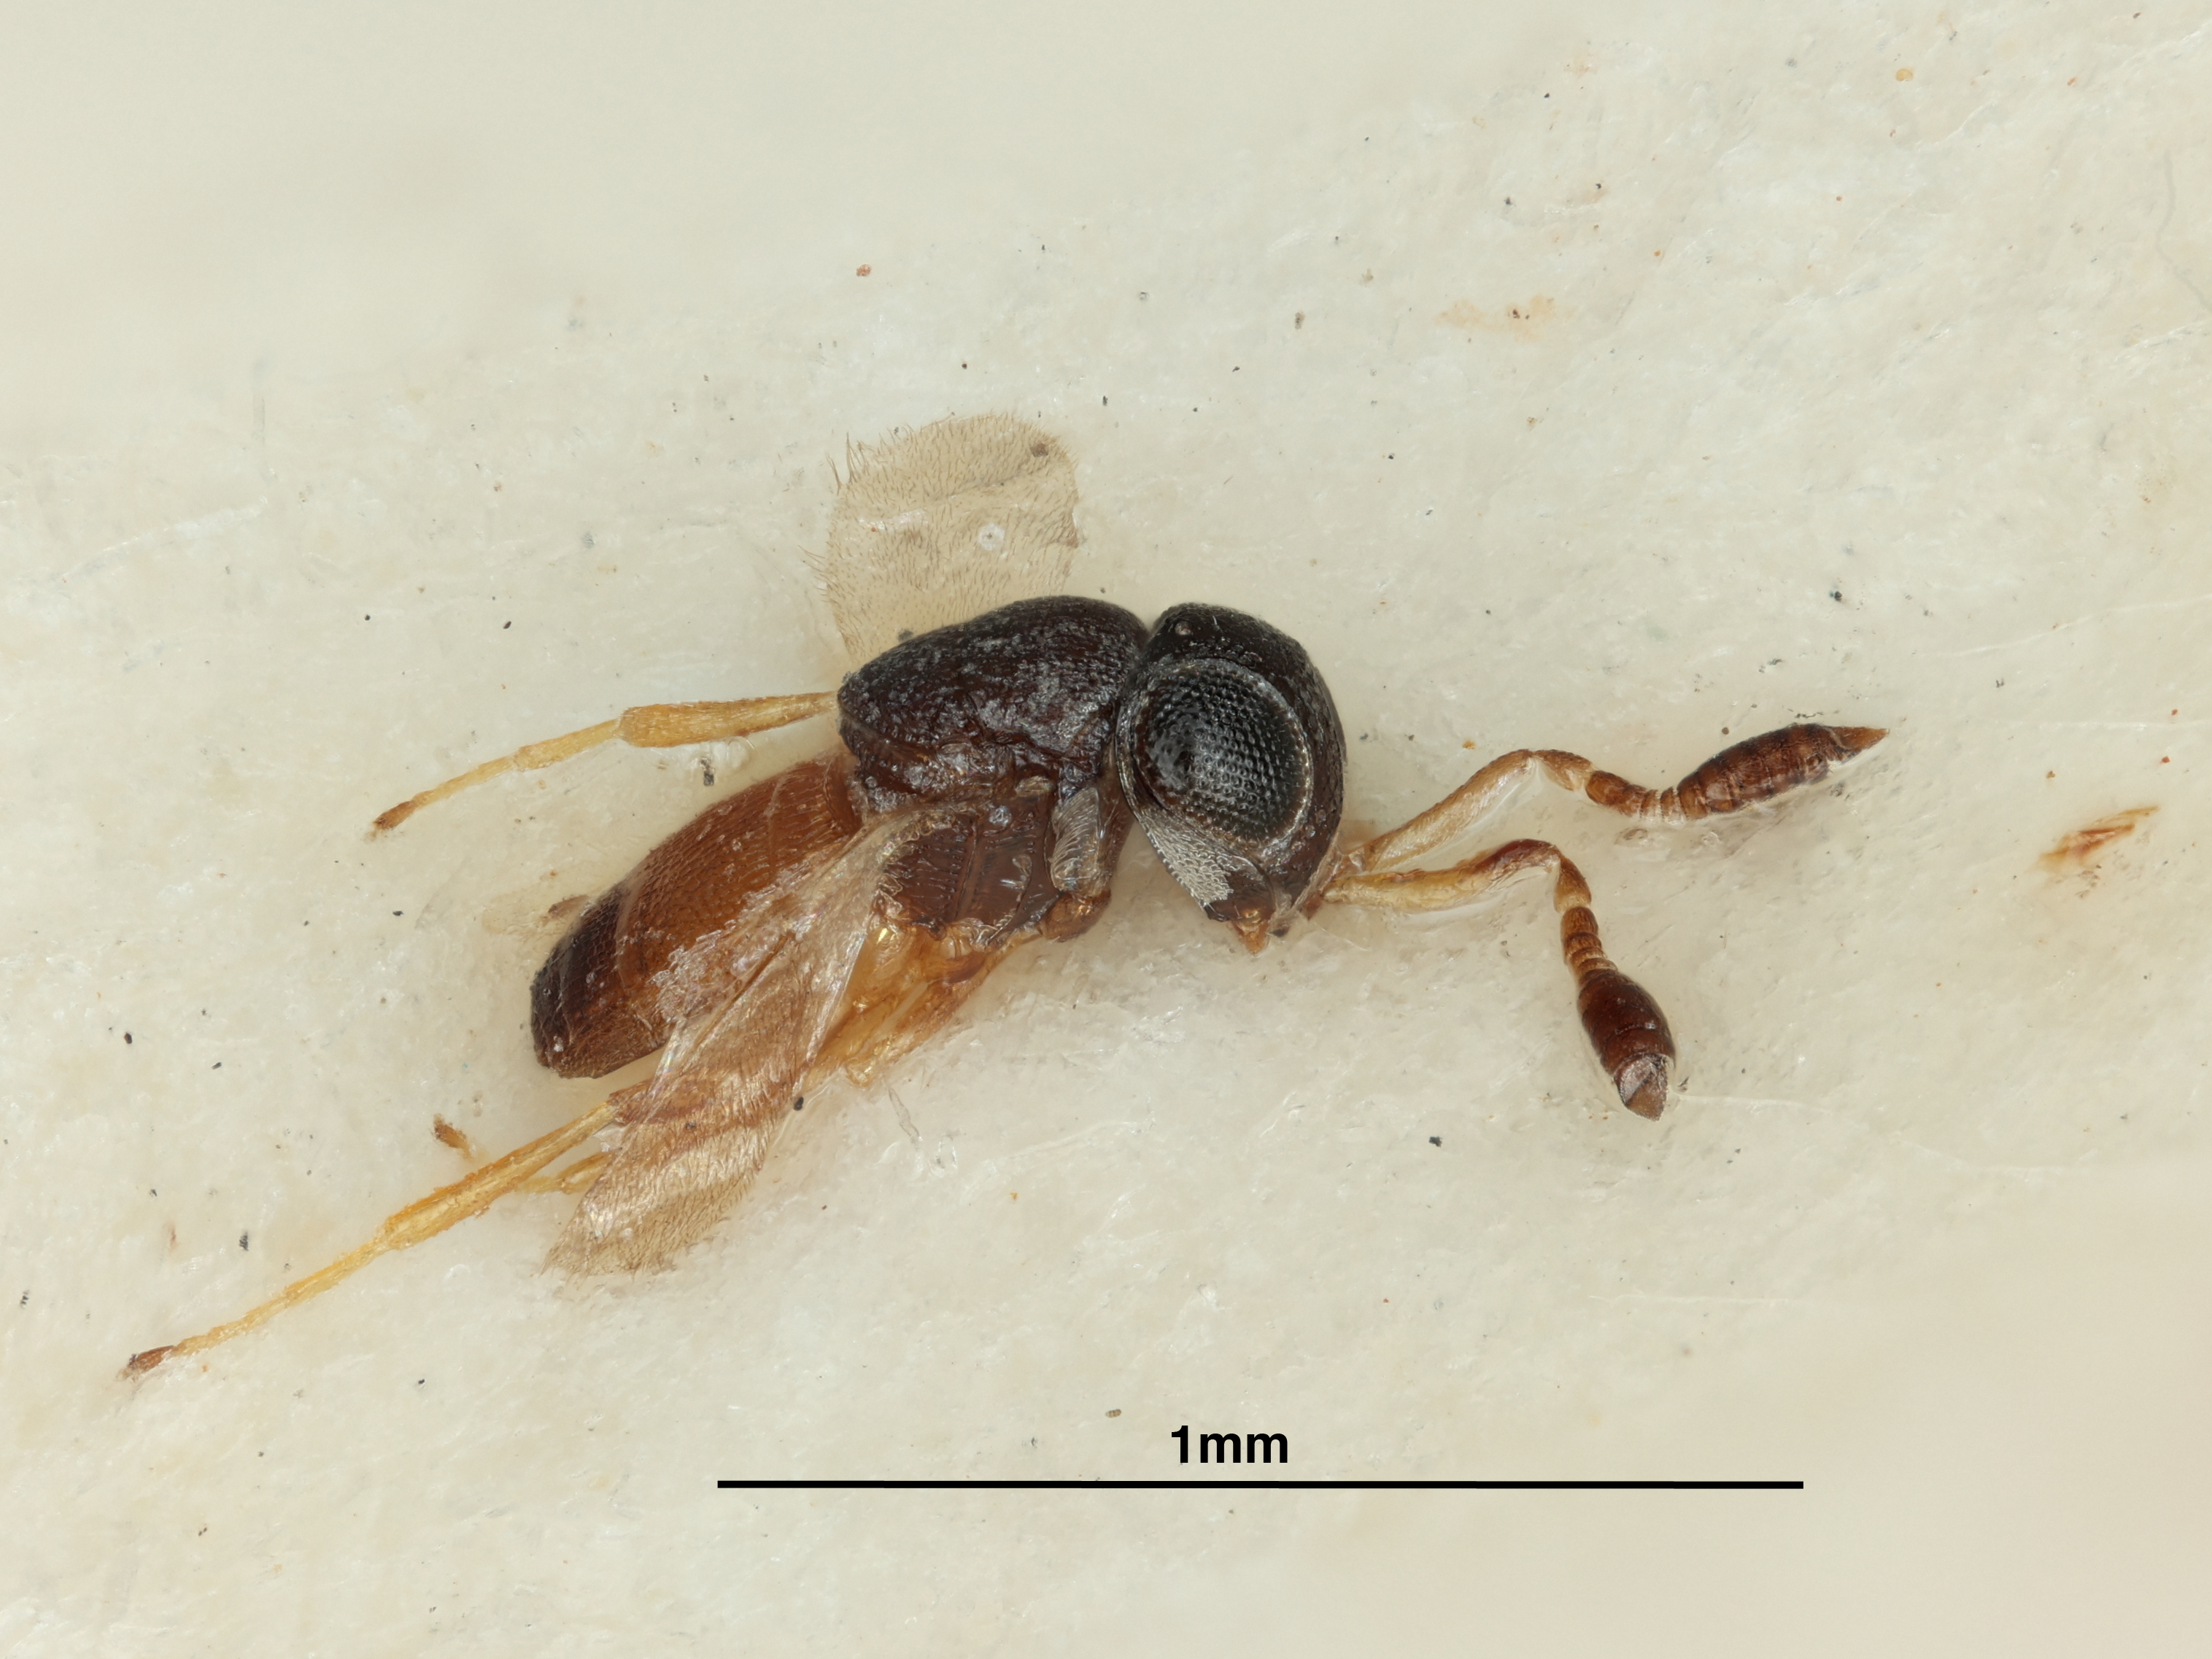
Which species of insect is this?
Hadronotus bicolor
